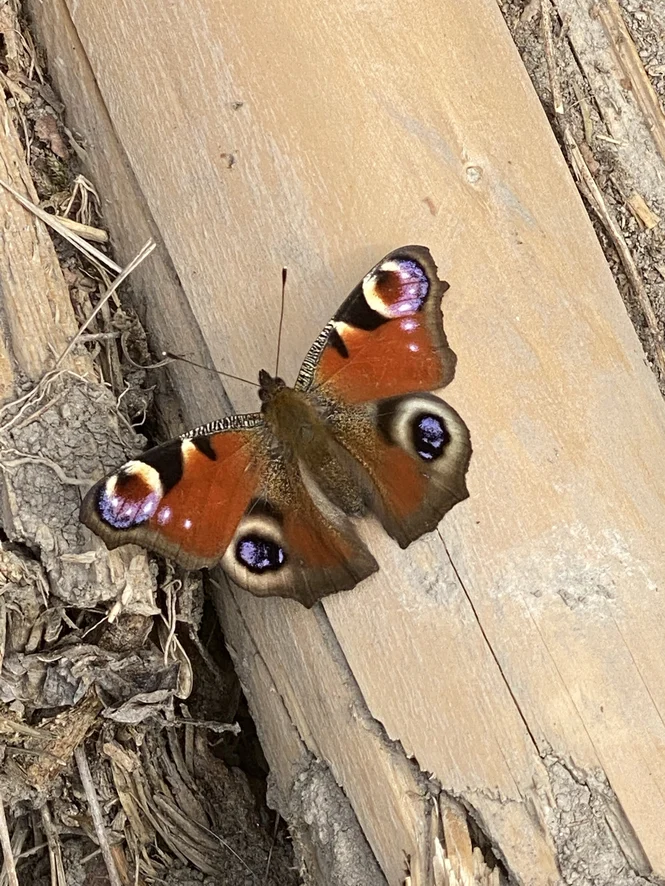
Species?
Aglais io
